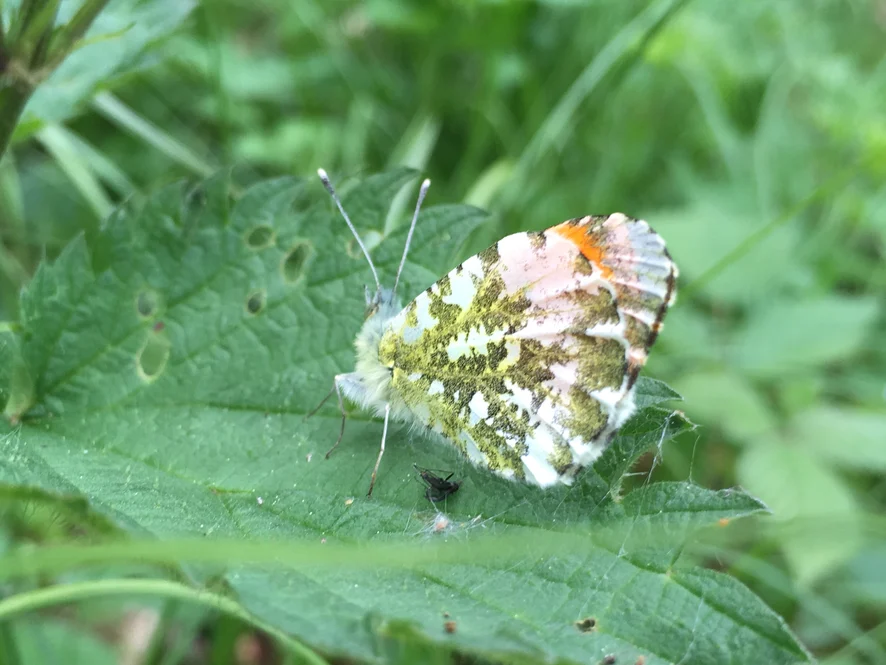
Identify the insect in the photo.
Anthocharis cardamines
